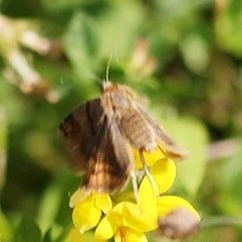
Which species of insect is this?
Euclidia glyphica
